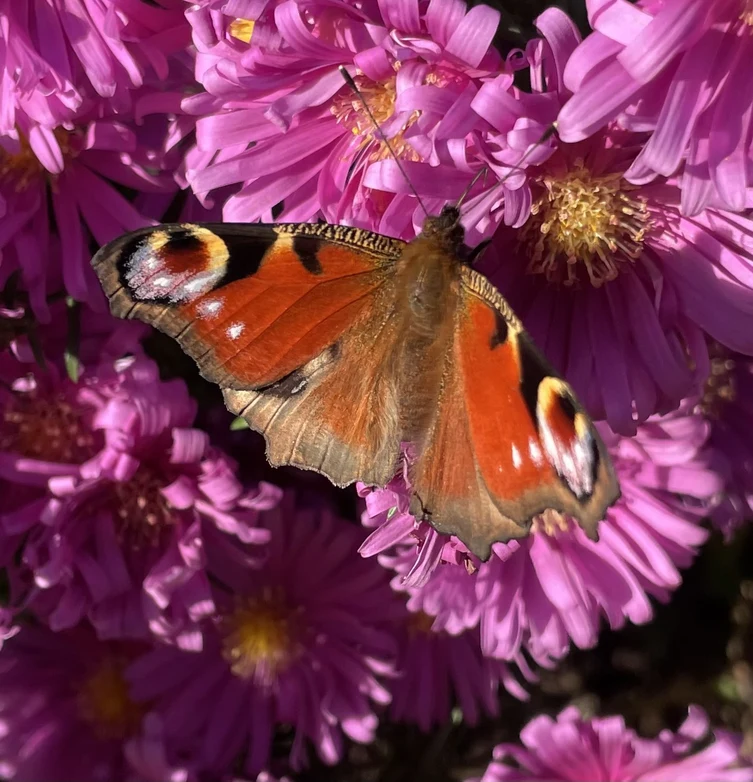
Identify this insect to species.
Aglais io
